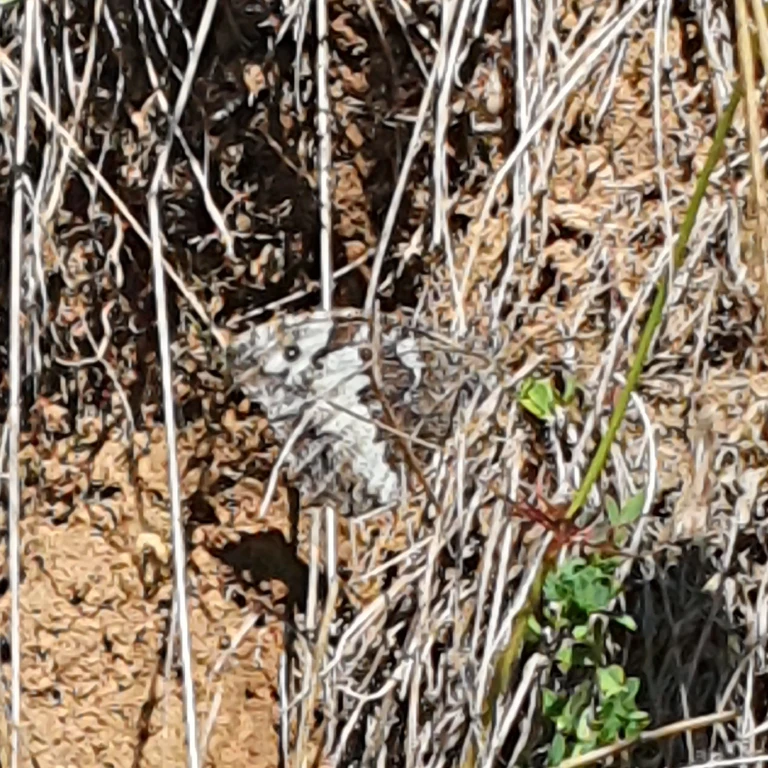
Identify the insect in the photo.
Brintesia circe
